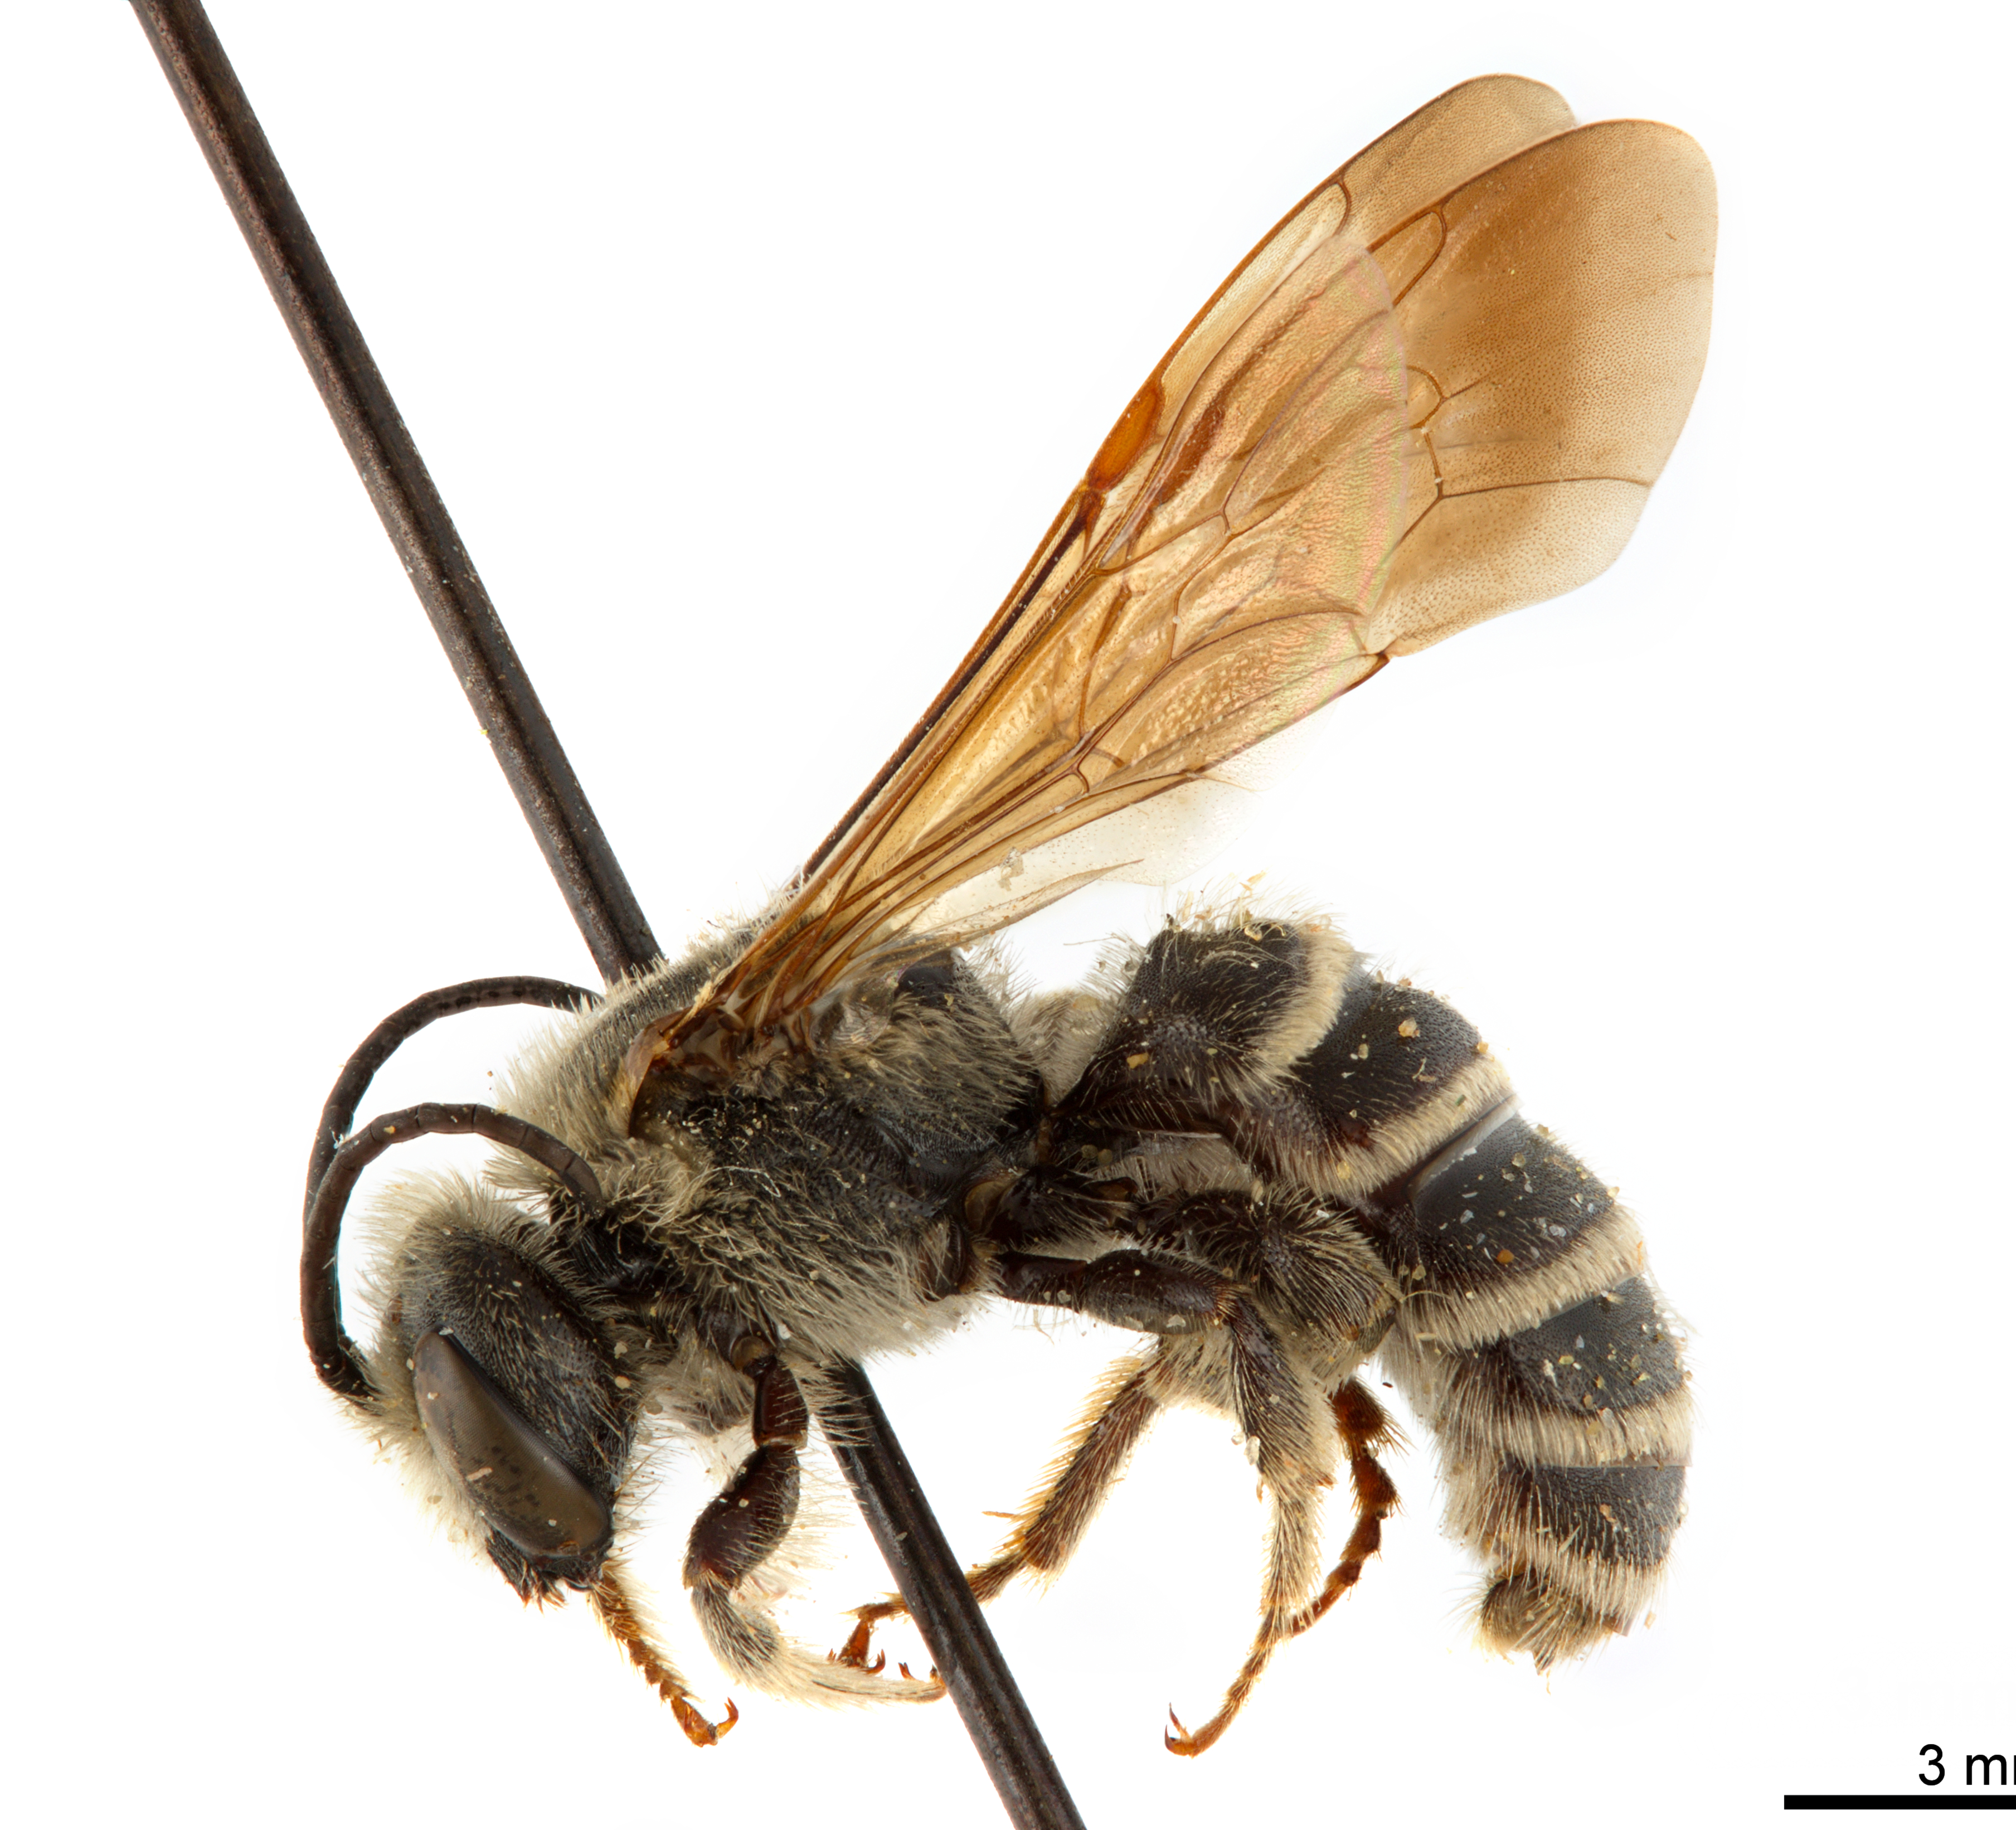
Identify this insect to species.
Dieunomia triangulifera
